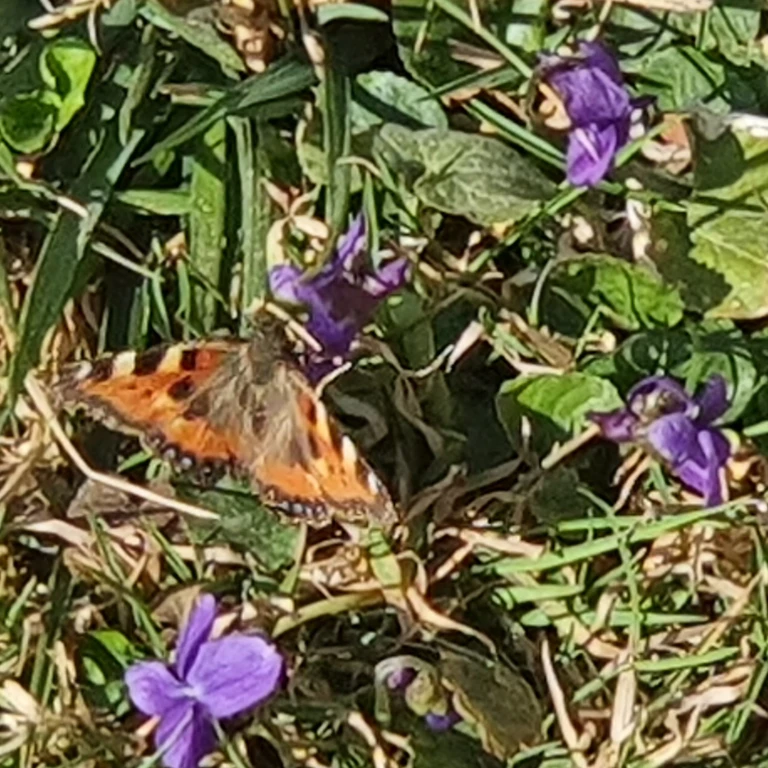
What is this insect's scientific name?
Aglais urticae
